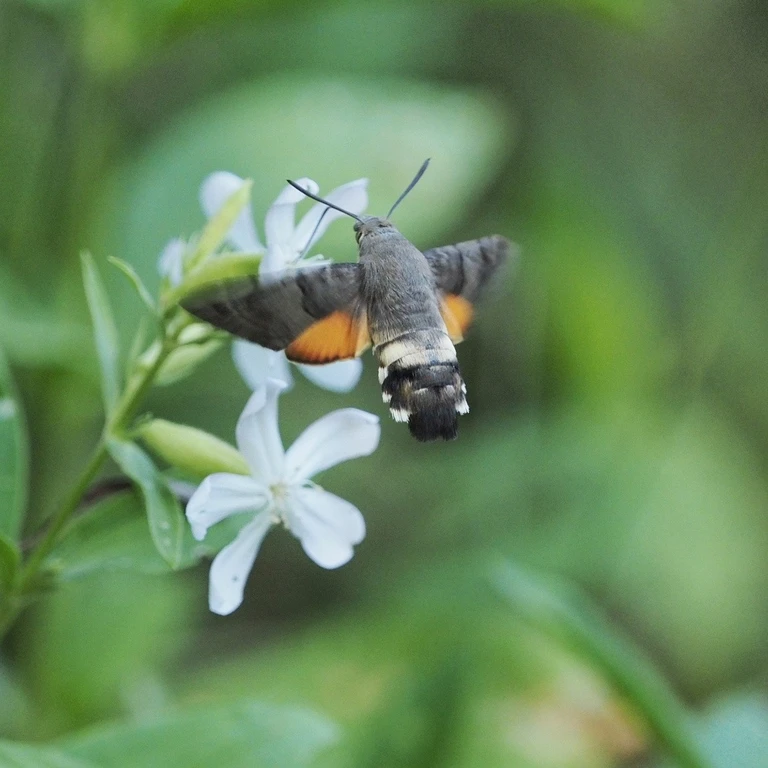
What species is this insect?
Macroglossum stellatarum
